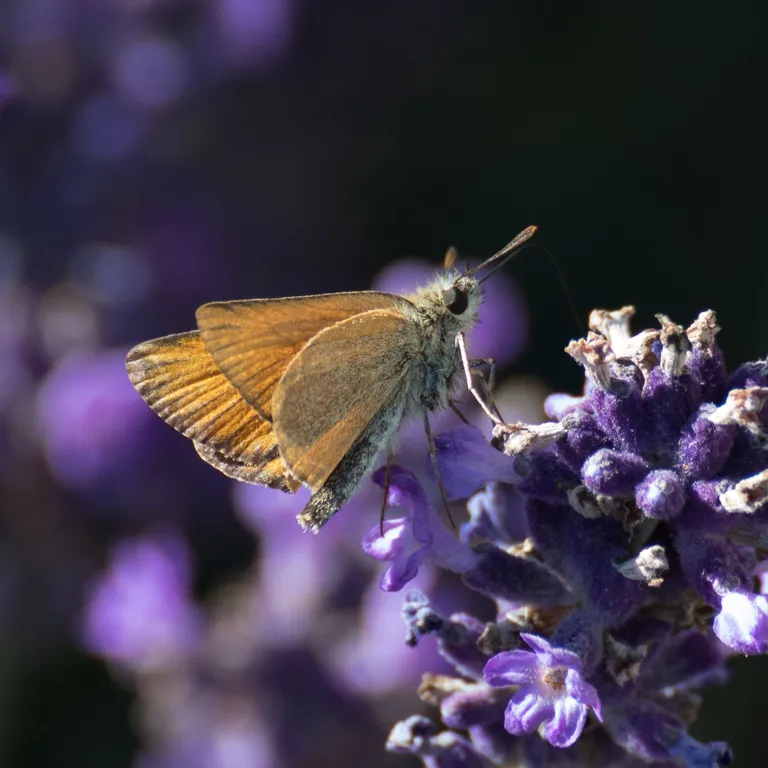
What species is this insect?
Thymelicus sylvestris
